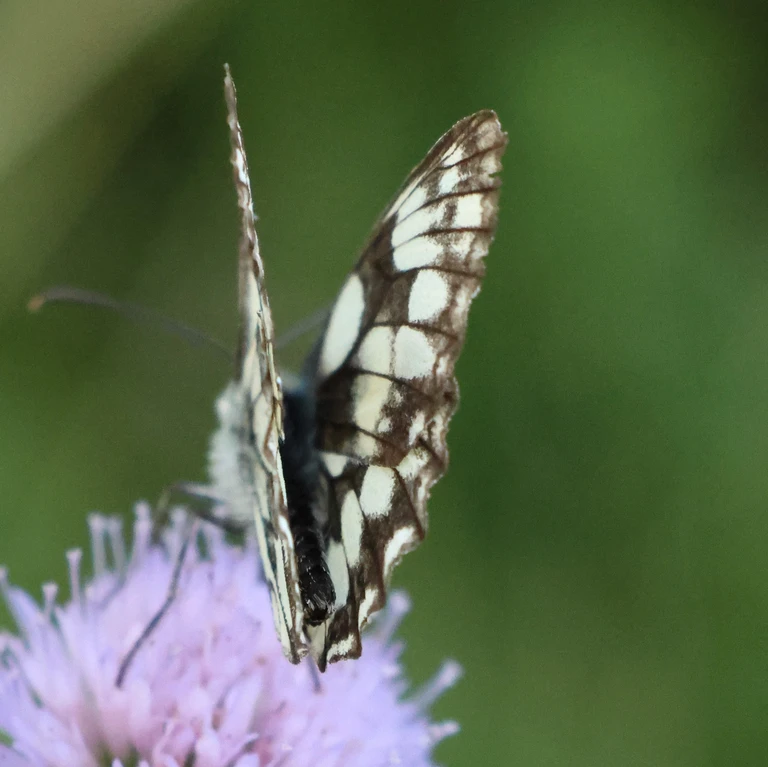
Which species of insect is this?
Melanargia galathea
